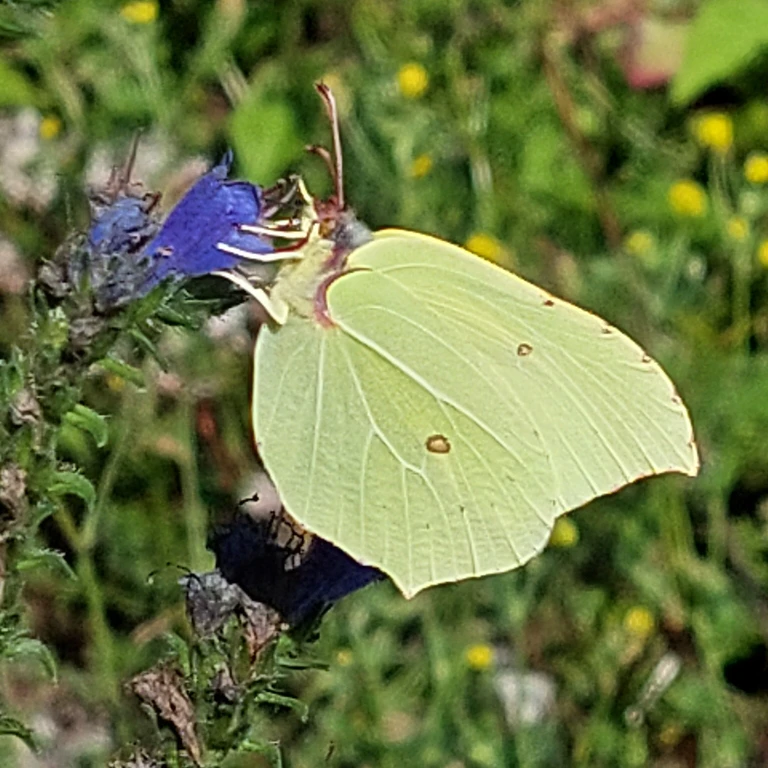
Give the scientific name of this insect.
Gonepteryx rhamni
